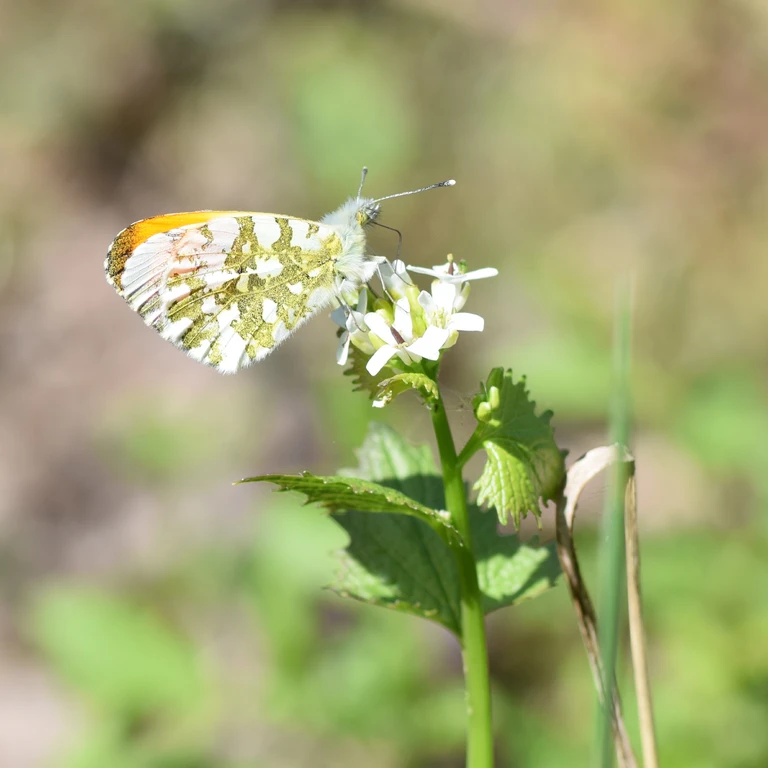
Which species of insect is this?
Anthocharis cardamines
